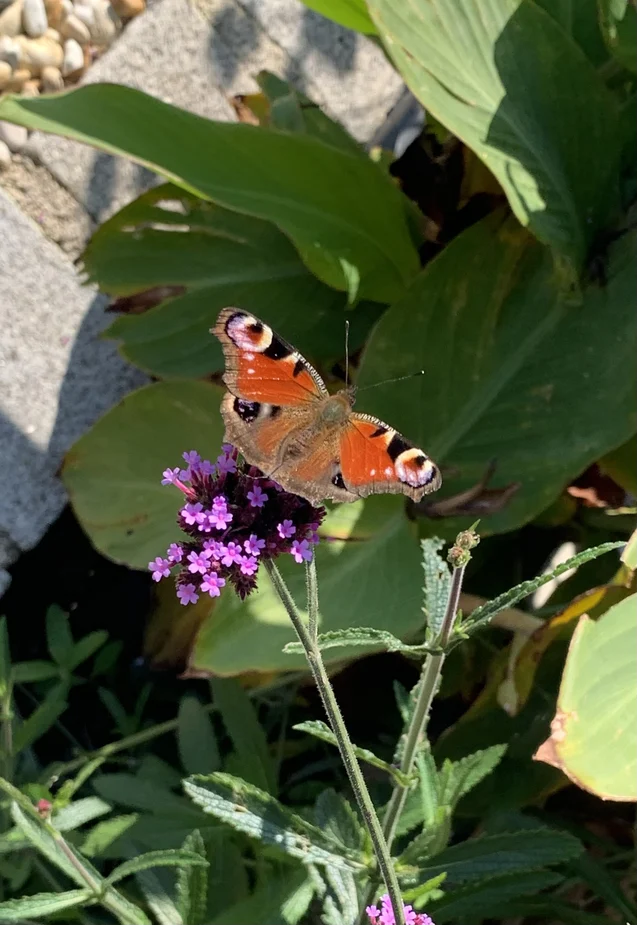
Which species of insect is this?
Aglais io
